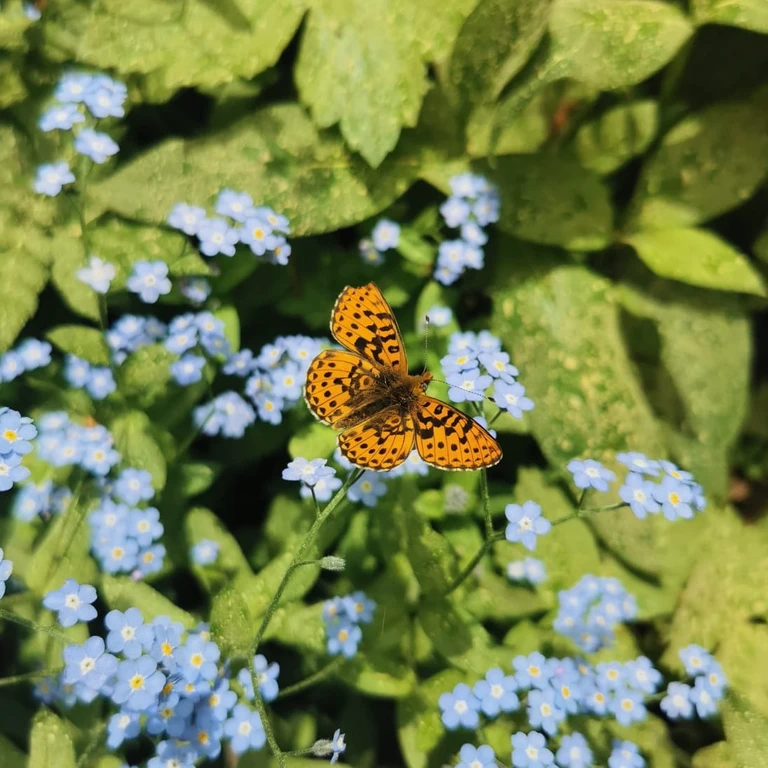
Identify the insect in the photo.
Boloria euphrosyne (also Clossiana euphrosyne)
